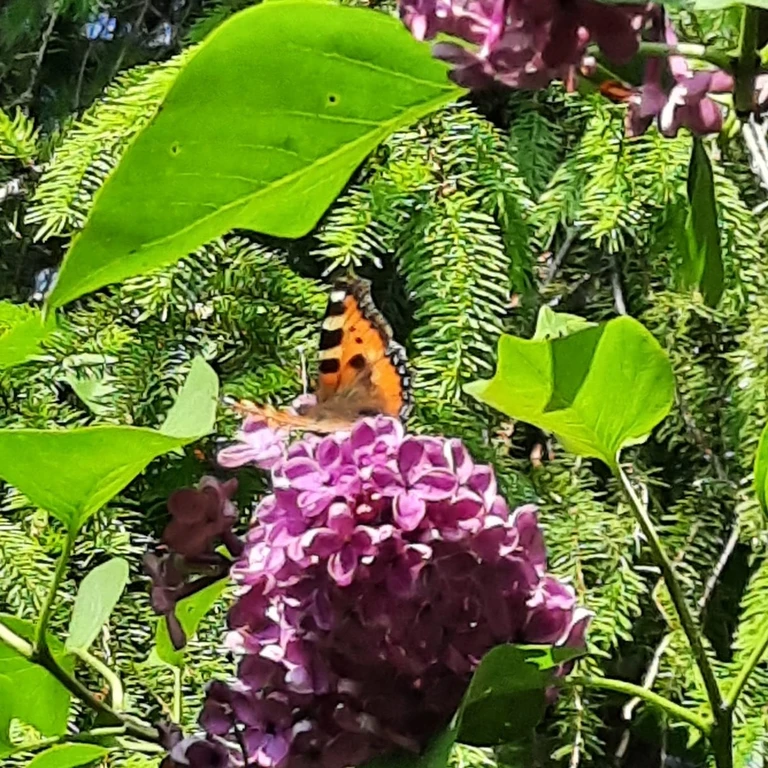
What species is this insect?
Aglais urticae
